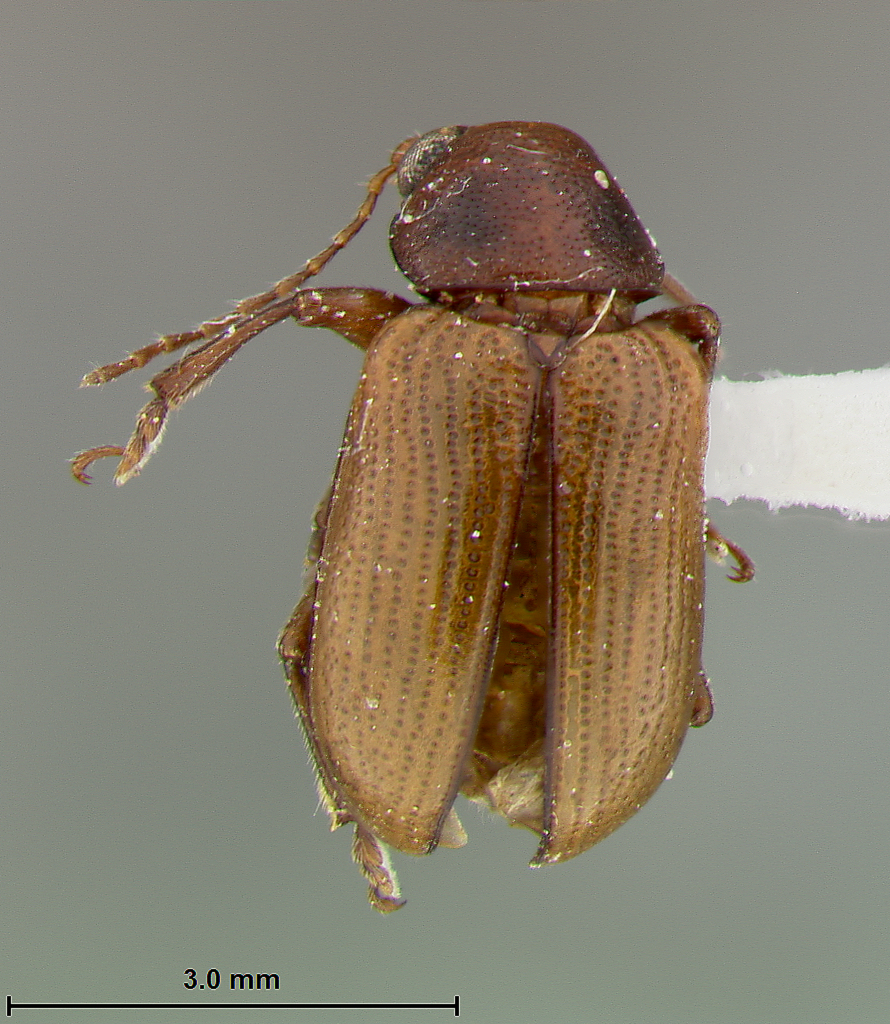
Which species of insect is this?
Metachroma occidentale
